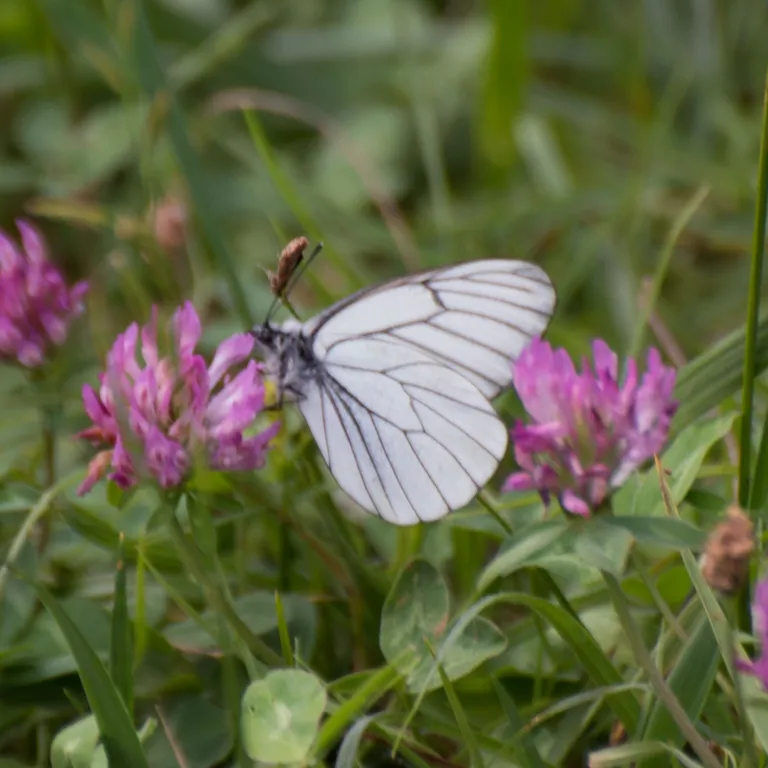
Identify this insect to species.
Aporia crataegi
